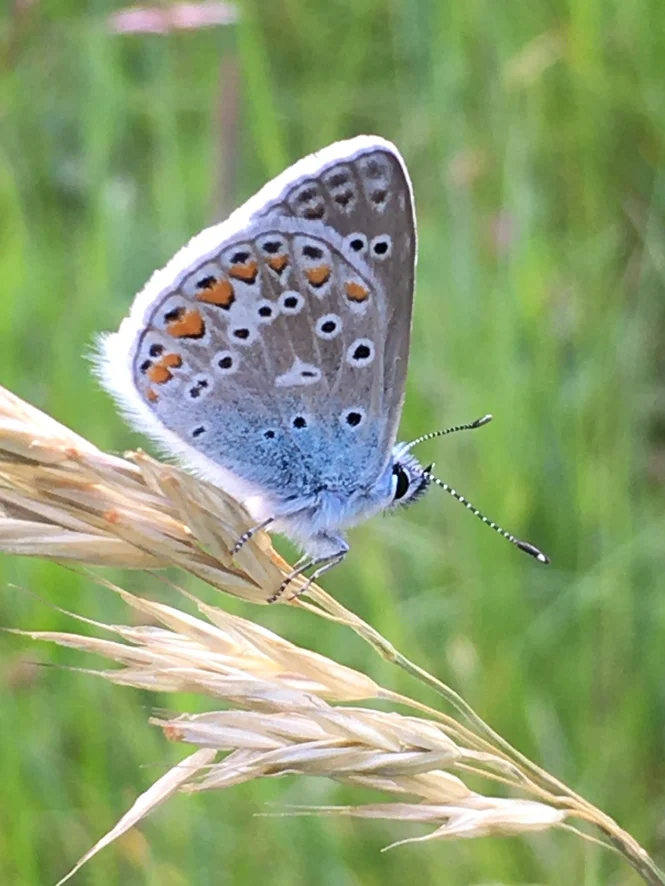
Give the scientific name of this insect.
Polyommatus icarus
